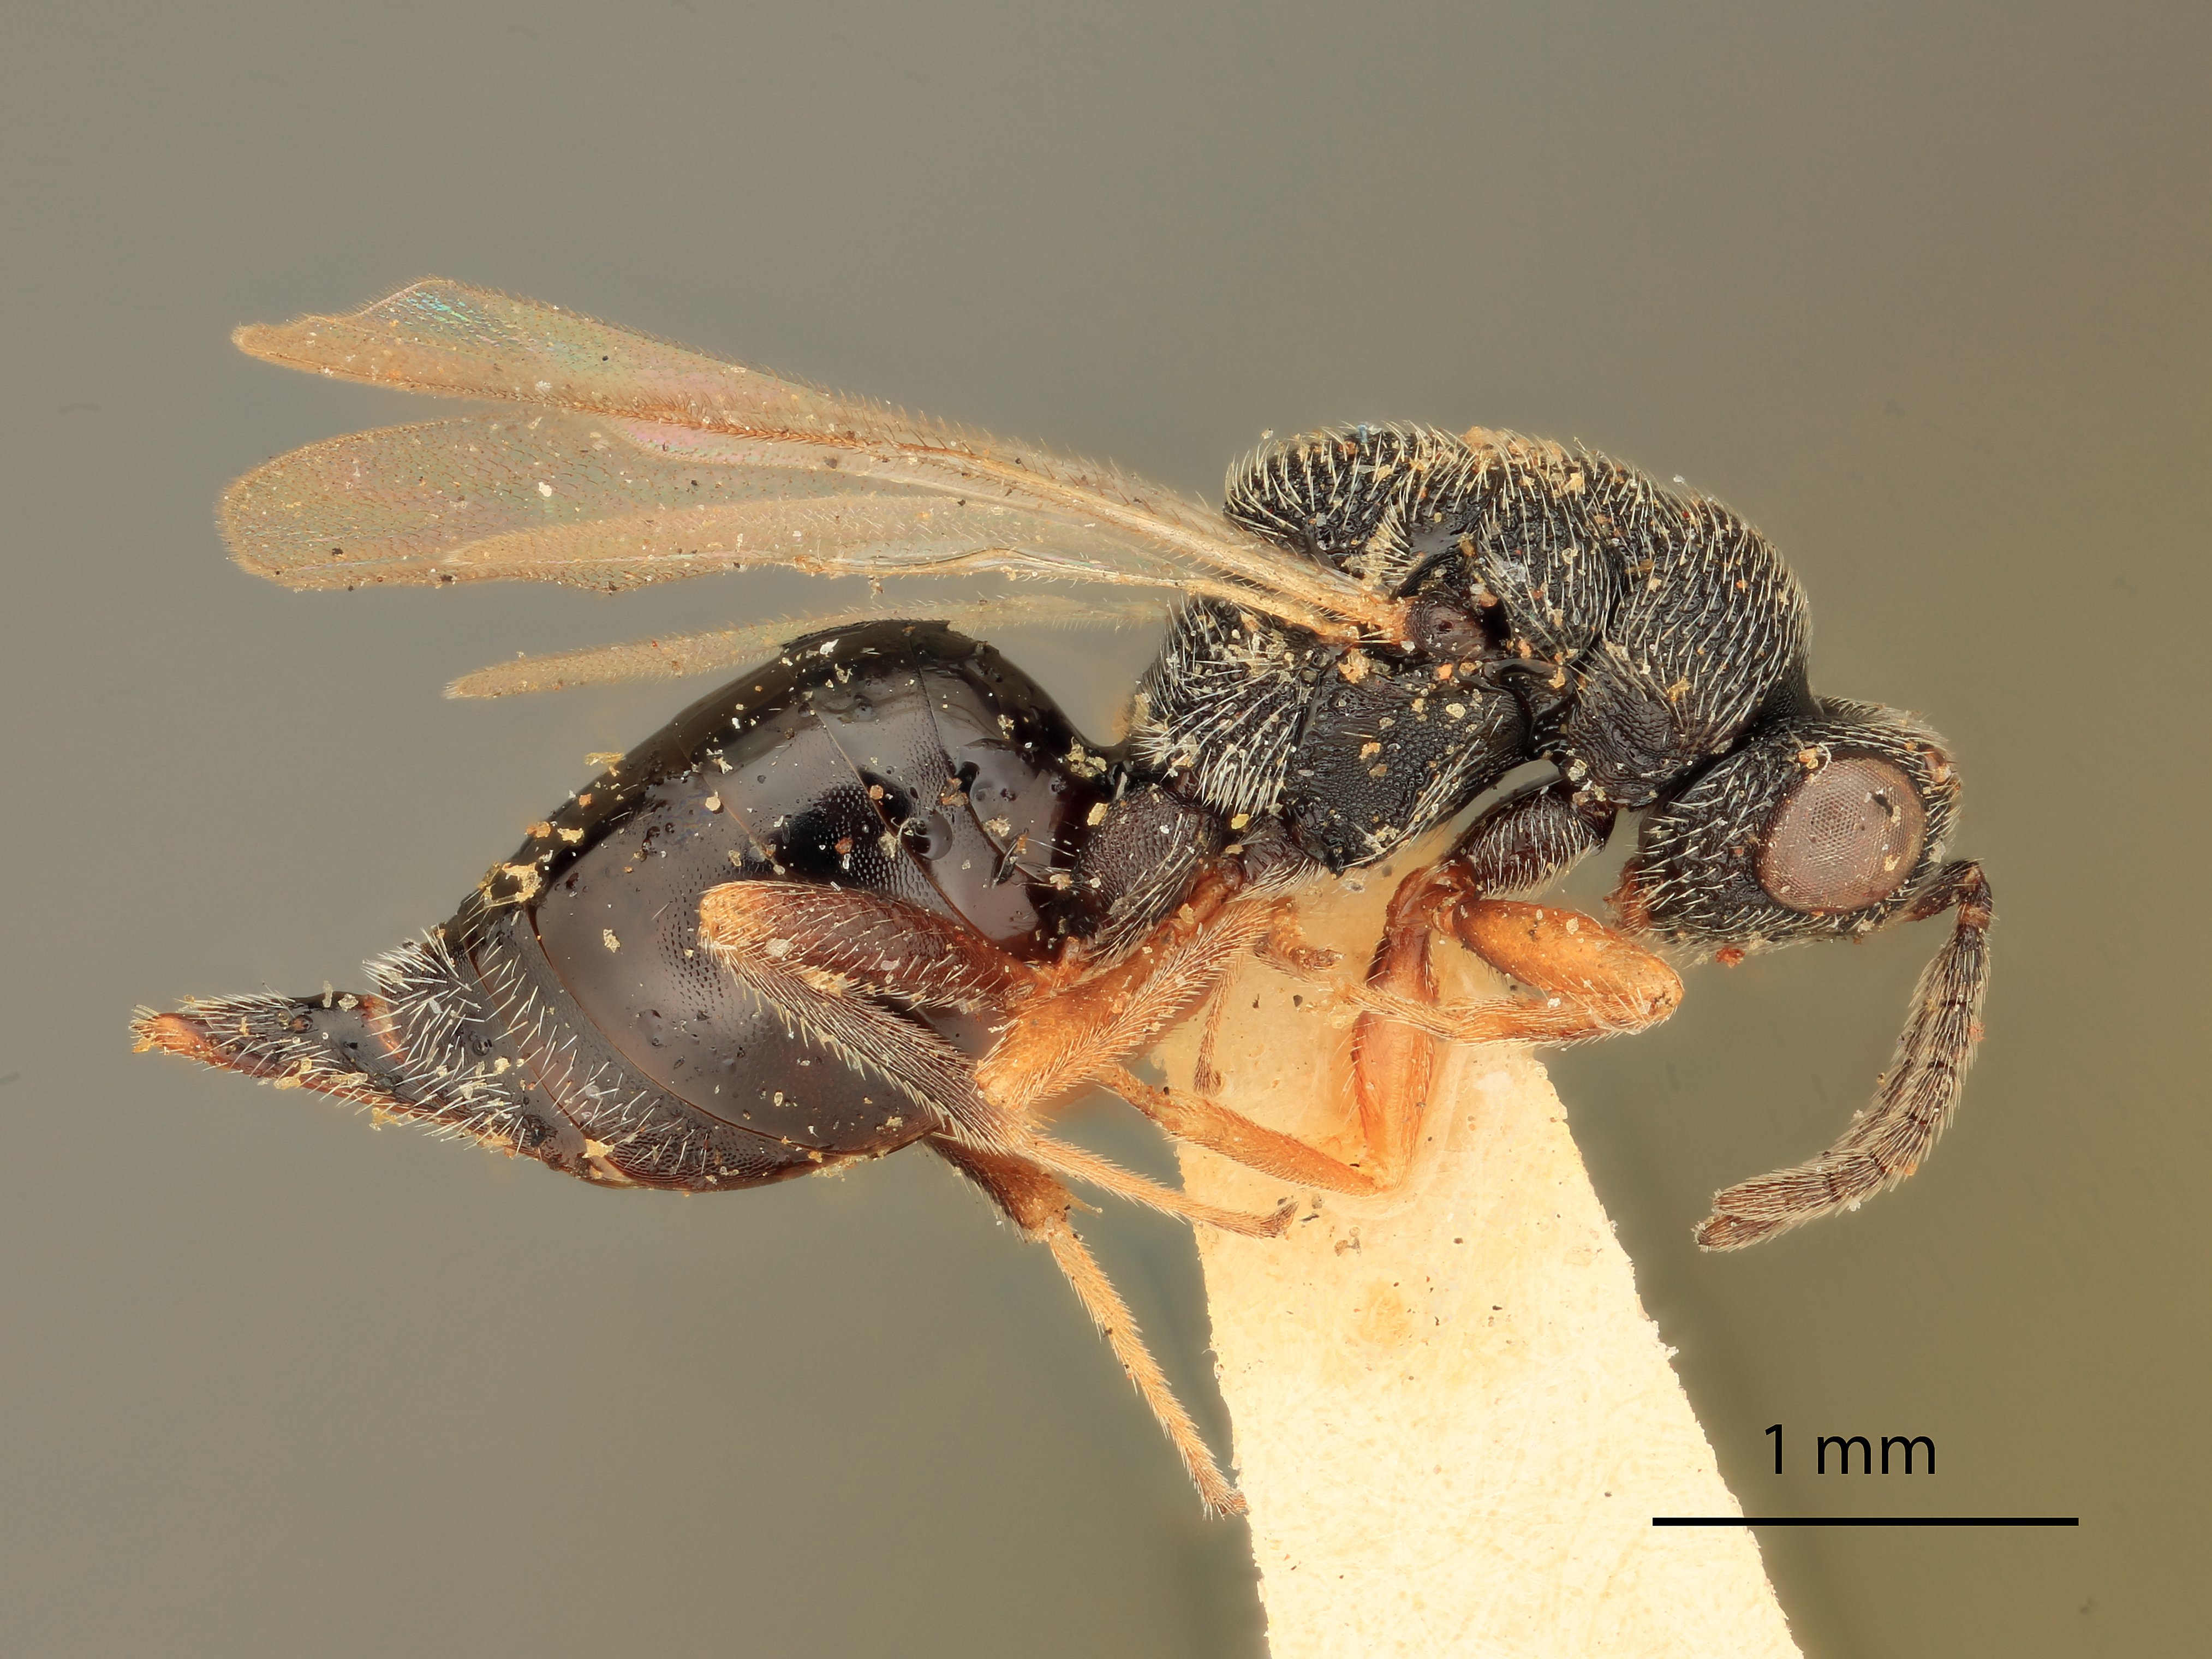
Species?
Eurytoma acuta
